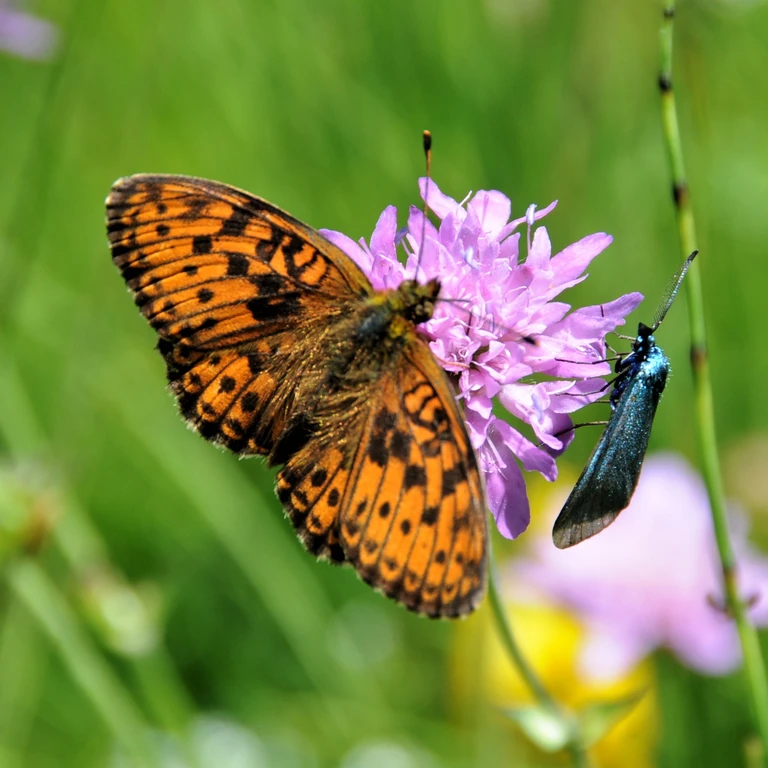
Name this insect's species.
Brenthis ino
